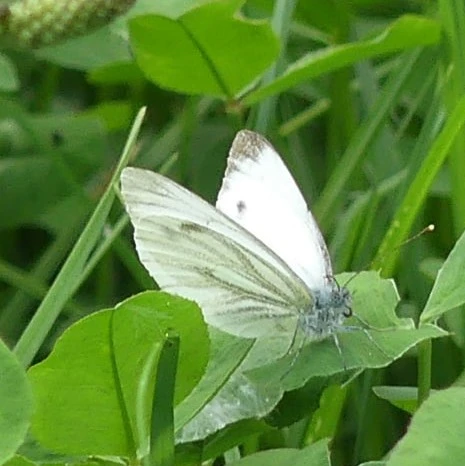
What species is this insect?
Pieris napi
